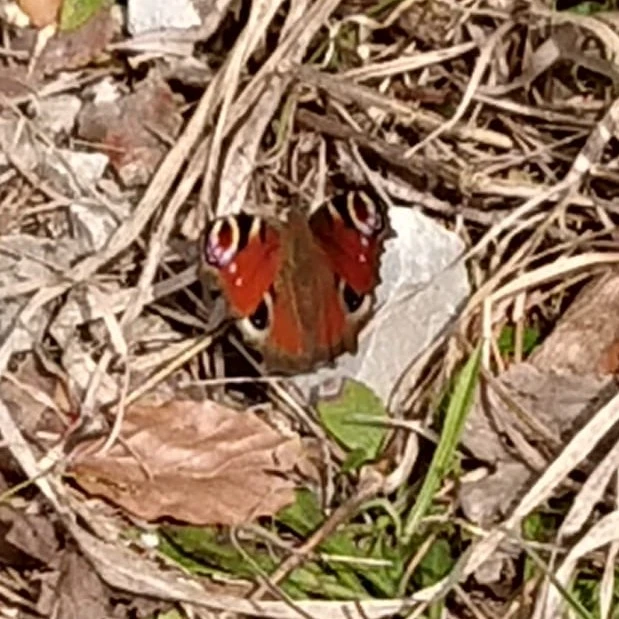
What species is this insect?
Aglais io
